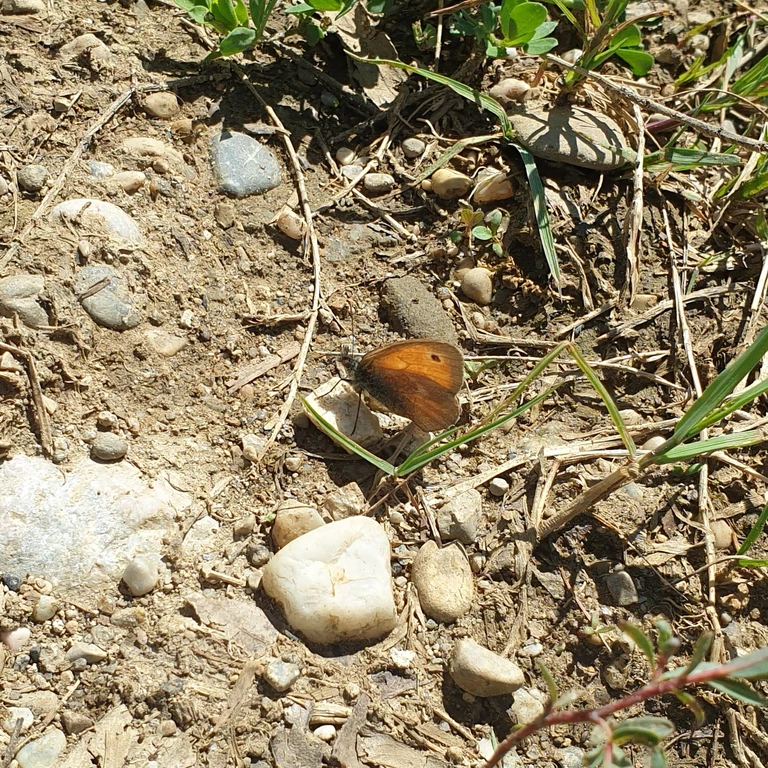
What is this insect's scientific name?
Coenonympha pamphilus
